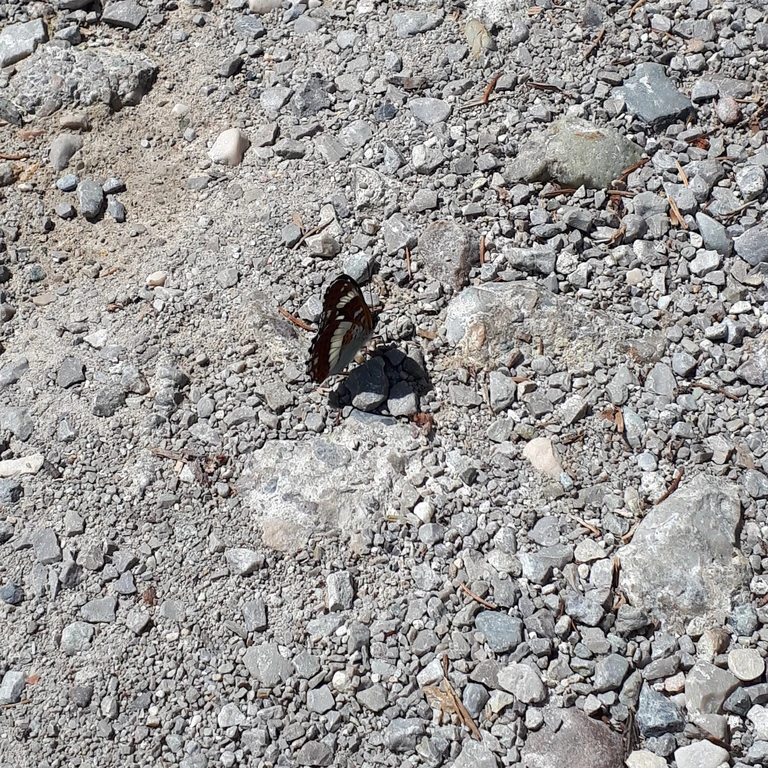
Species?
Limenitis camilla (also Ladoga camilla)
